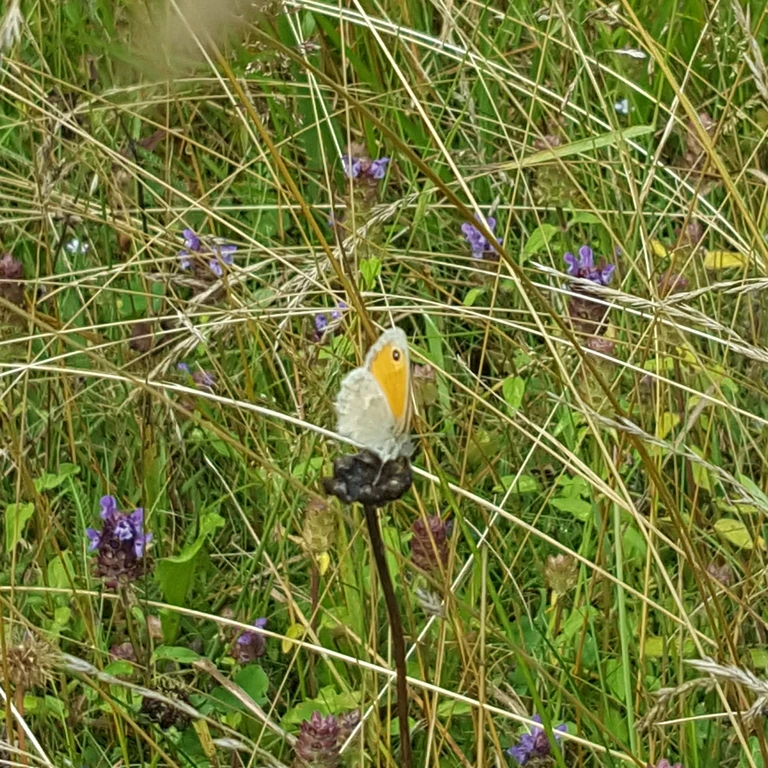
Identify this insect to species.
Coenonympha pamphilus
